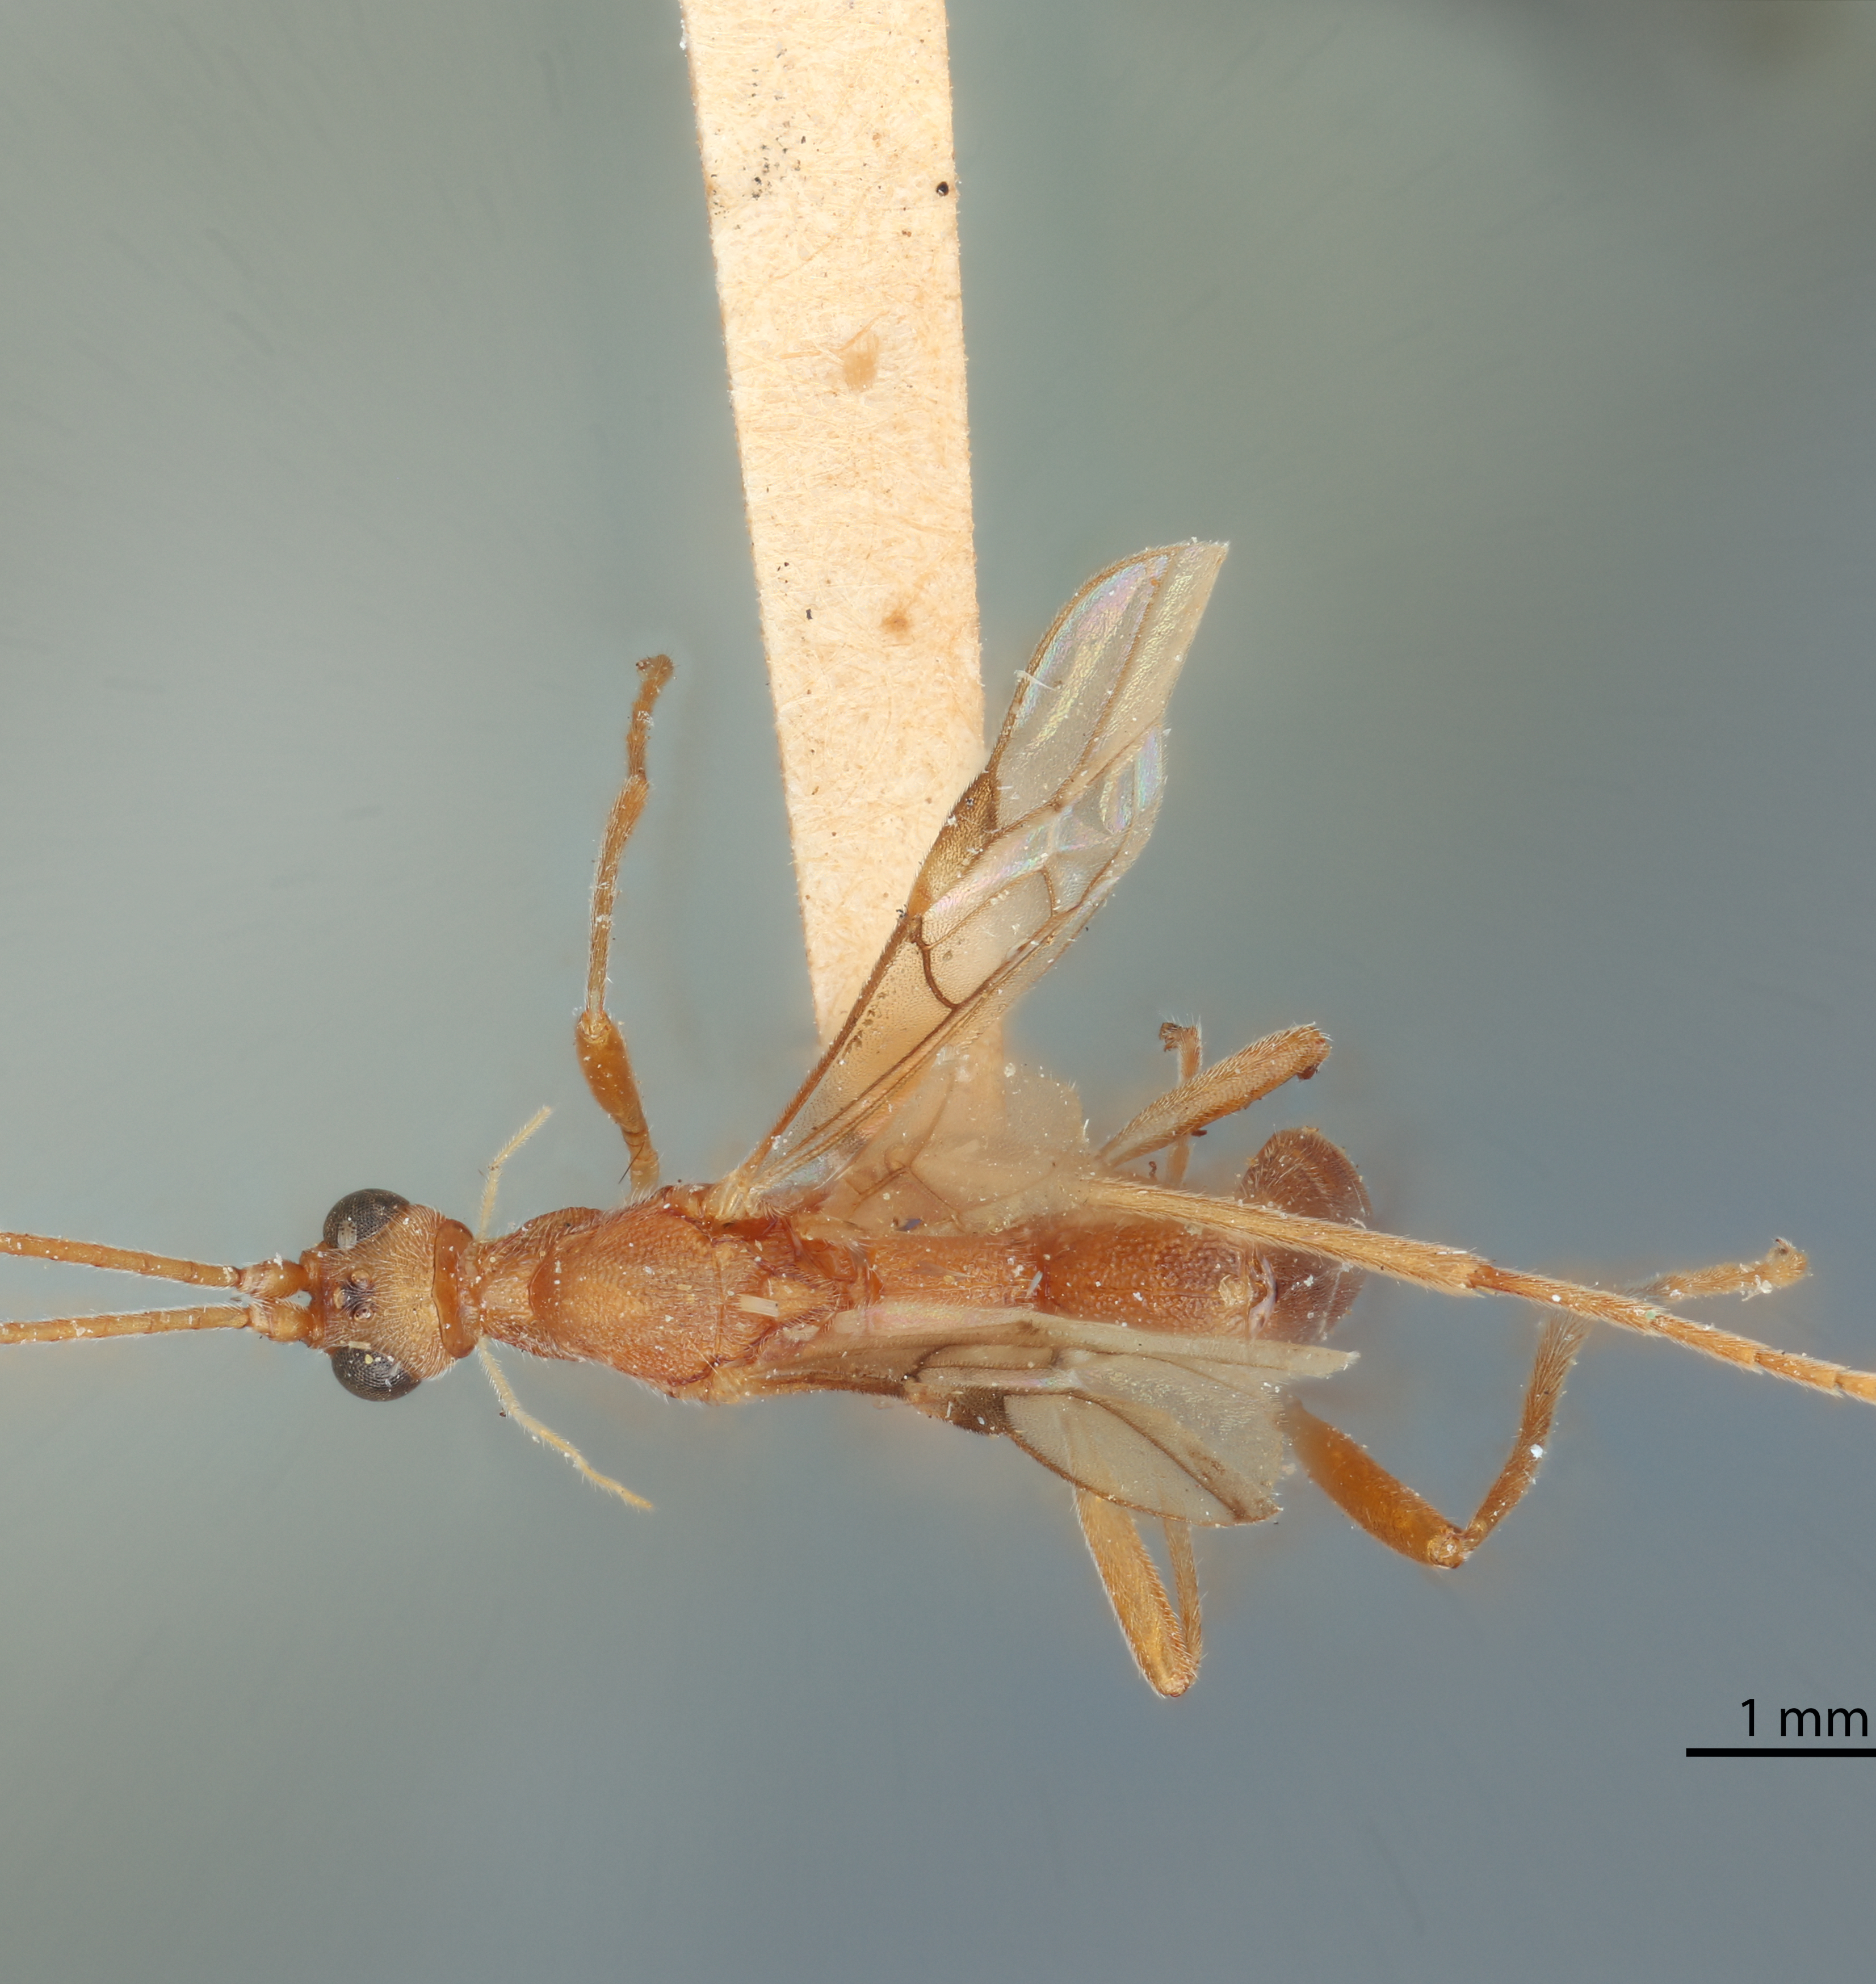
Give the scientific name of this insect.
Heterogamus longicollis
